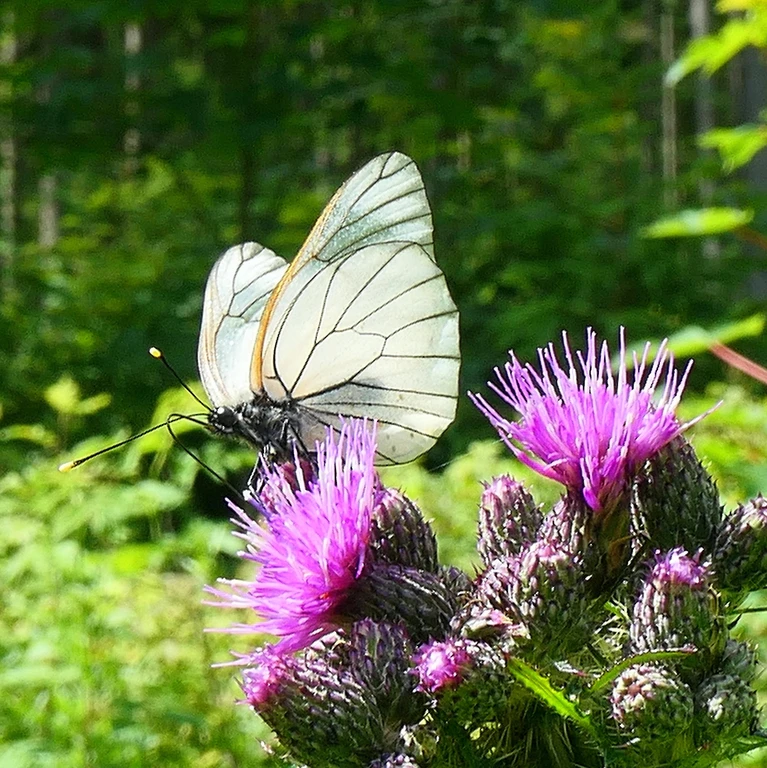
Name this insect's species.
Aporia crataegi
